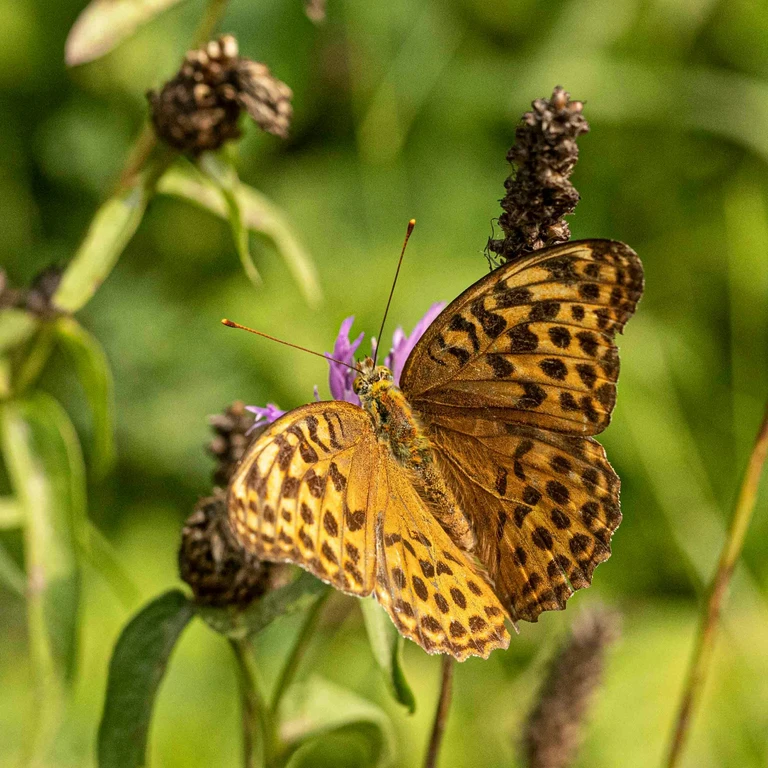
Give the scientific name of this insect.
Argynnis paphia
